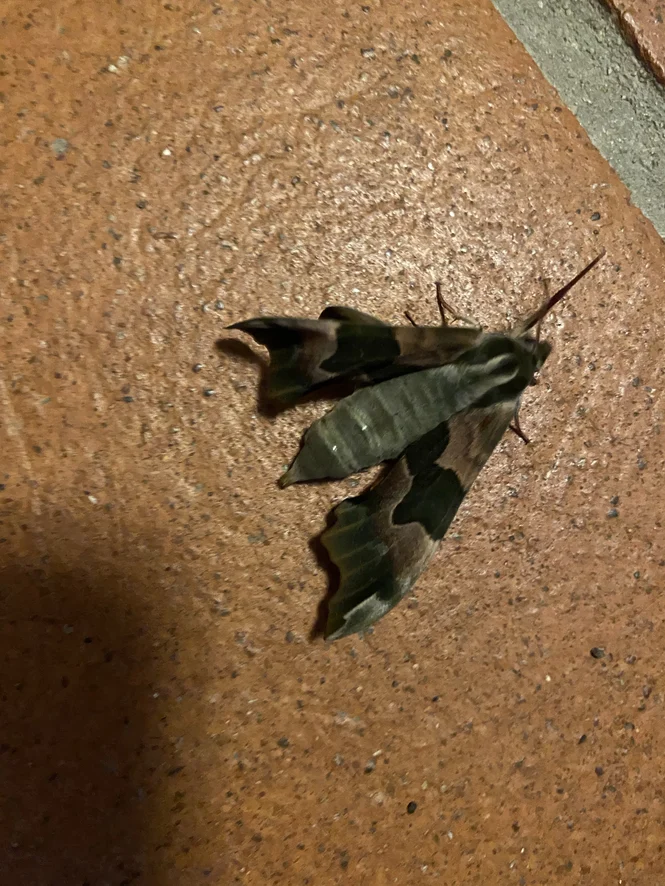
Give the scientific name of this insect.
Mimas tiliae
